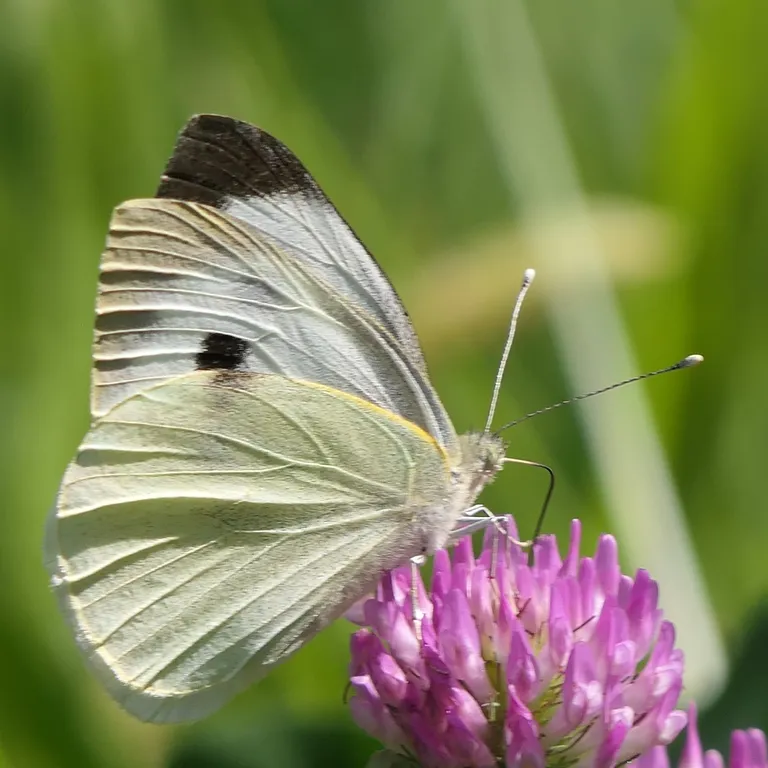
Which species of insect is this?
Pieris brassicae
